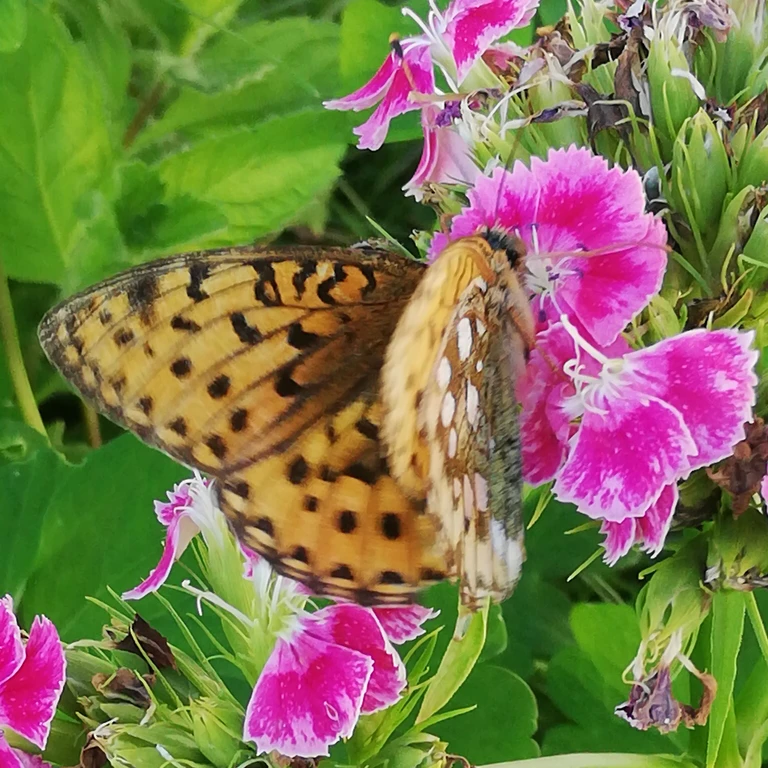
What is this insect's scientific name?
Speyeria aglaja
